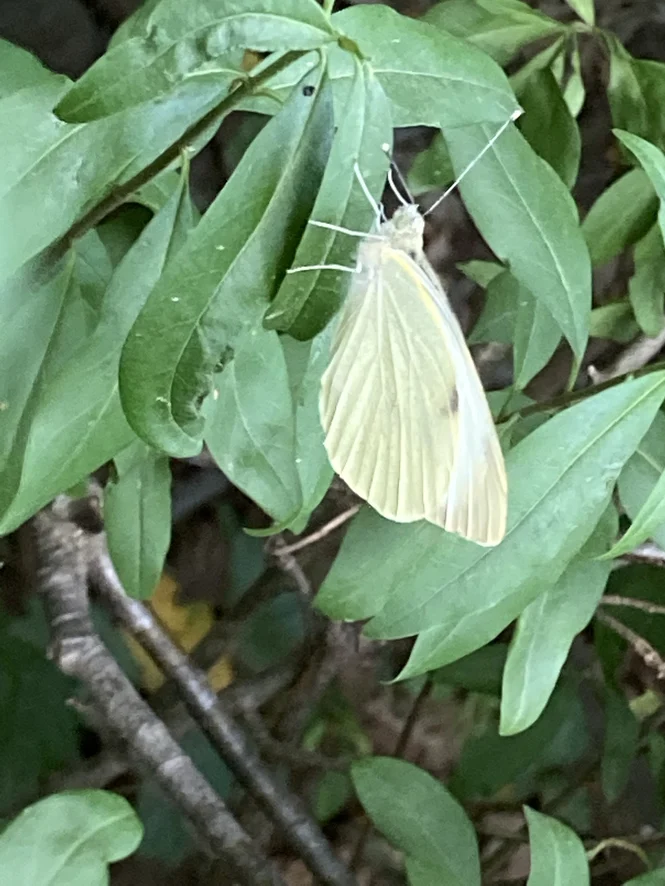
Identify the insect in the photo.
Pieris brassicae
